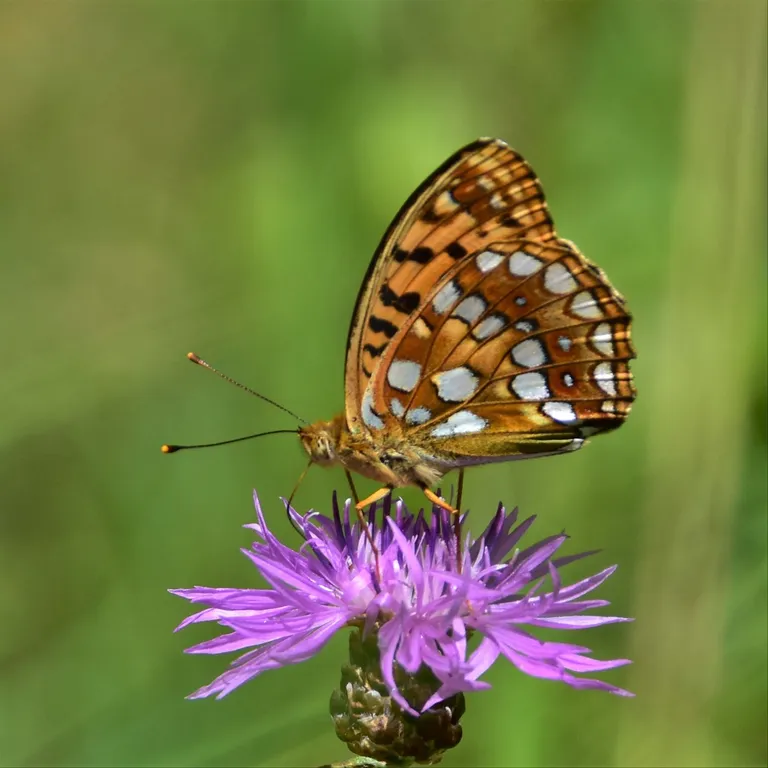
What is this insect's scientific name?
Fabriciana adippe
